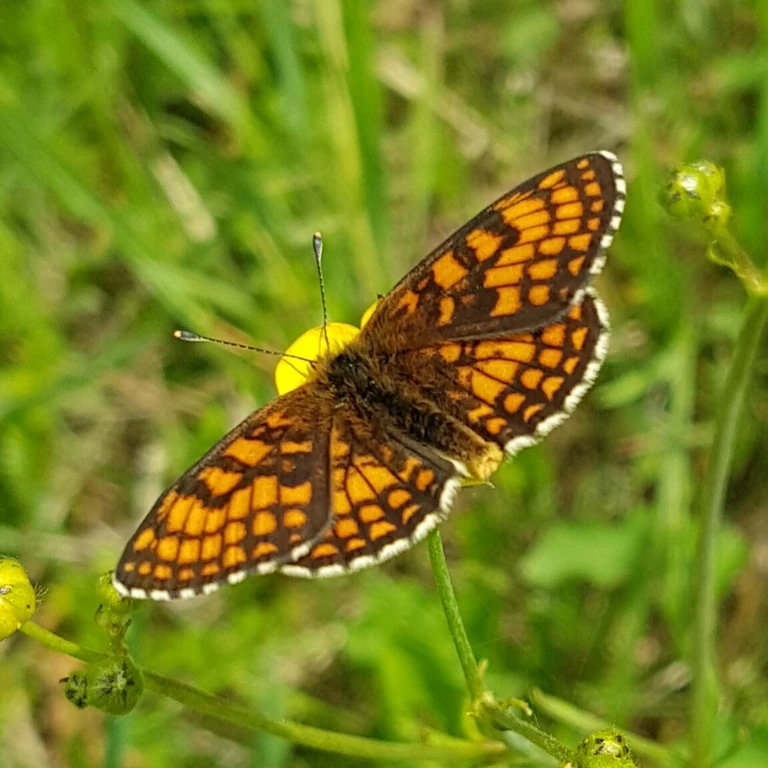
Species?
Melitaea athalia
